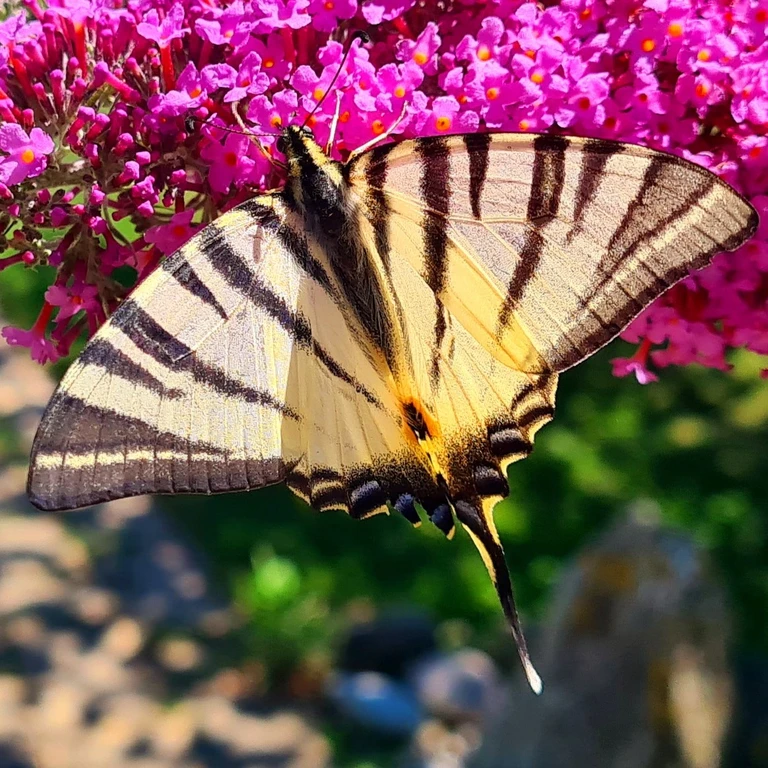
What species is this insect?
Iphiclides podalirius
